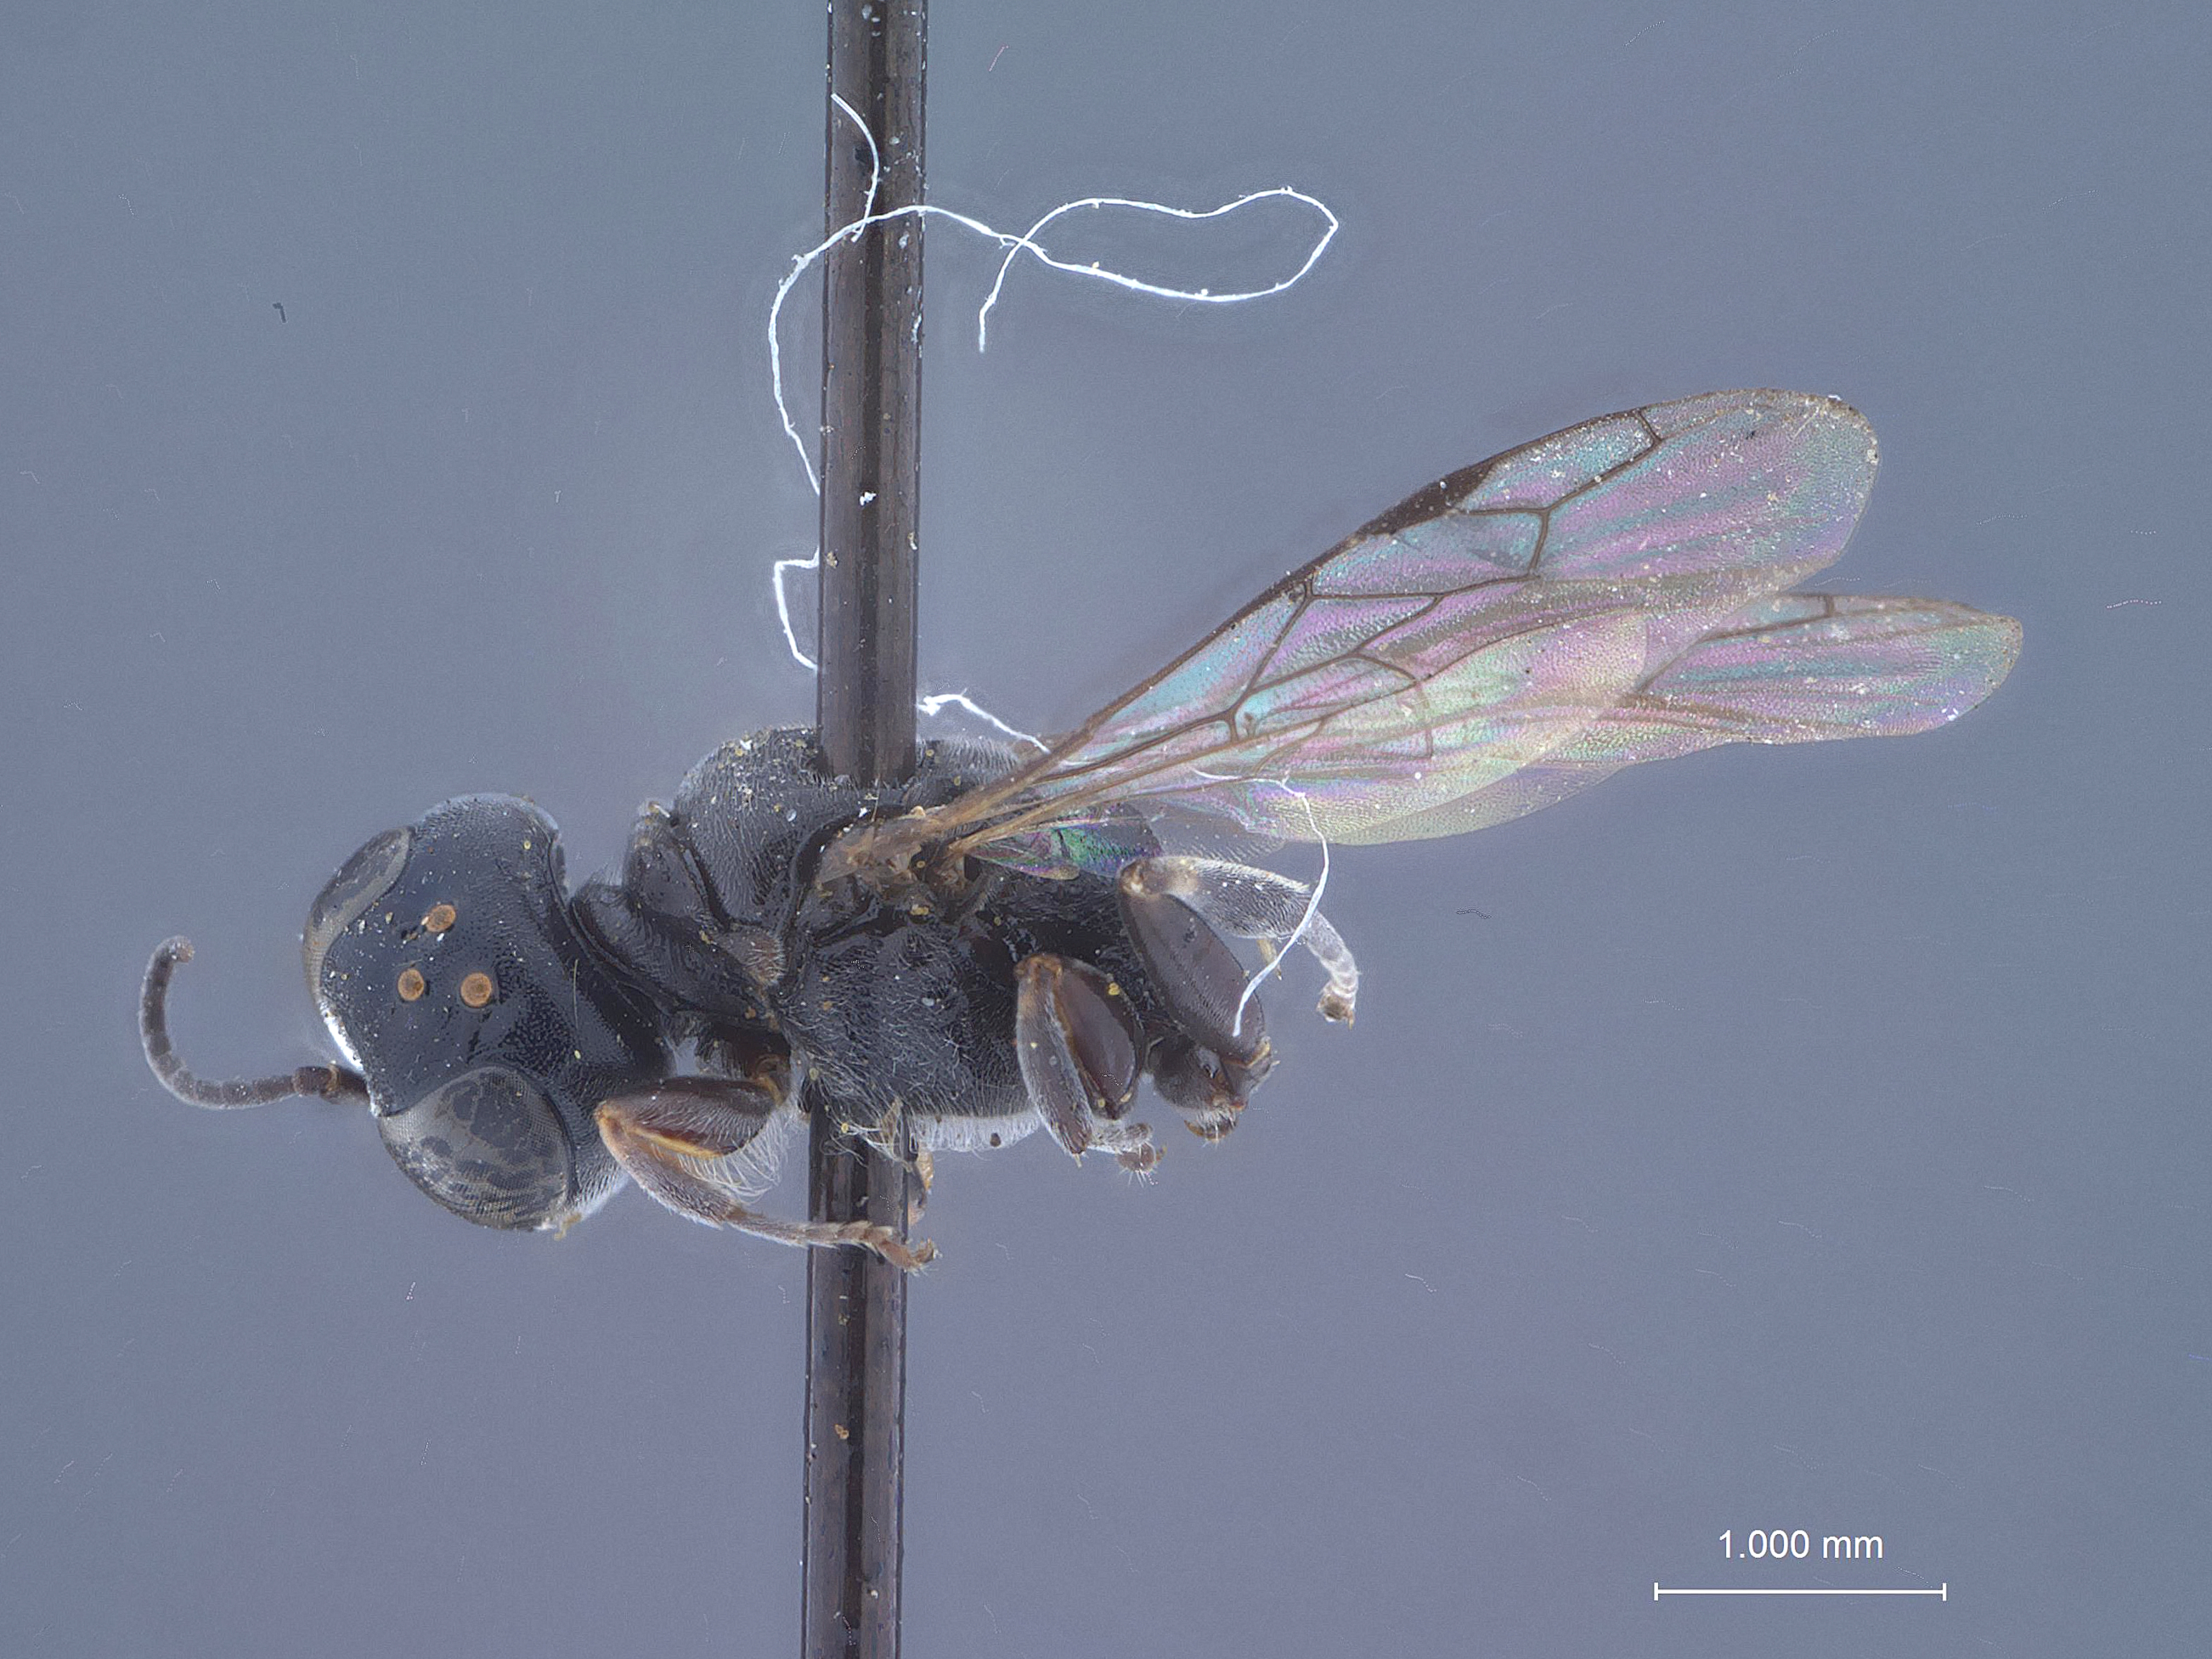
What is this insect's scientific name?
Stenocrabro plesius
